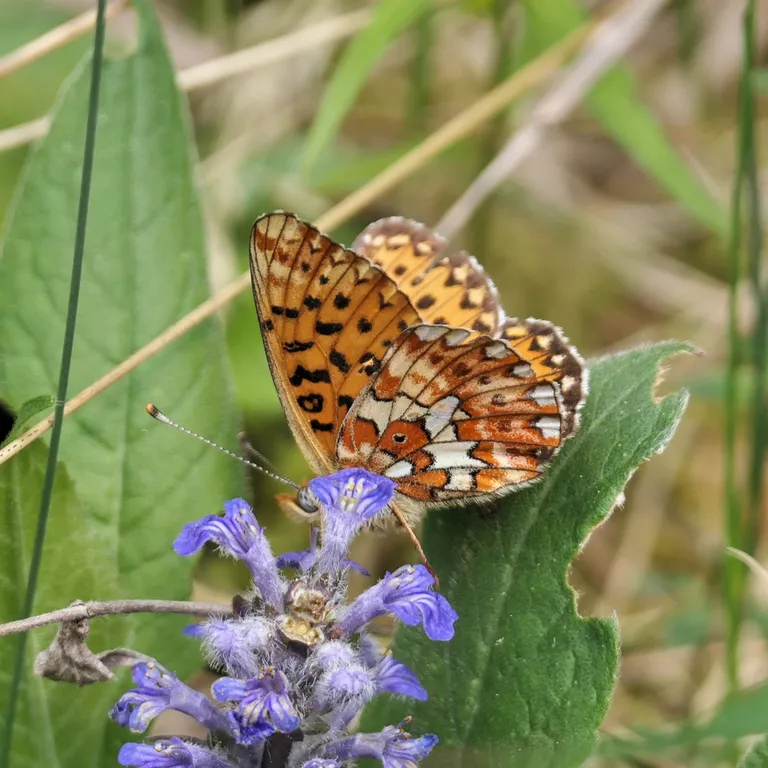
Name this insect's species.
Boloria euphrosyne (also Clossiana euphrosyne)
